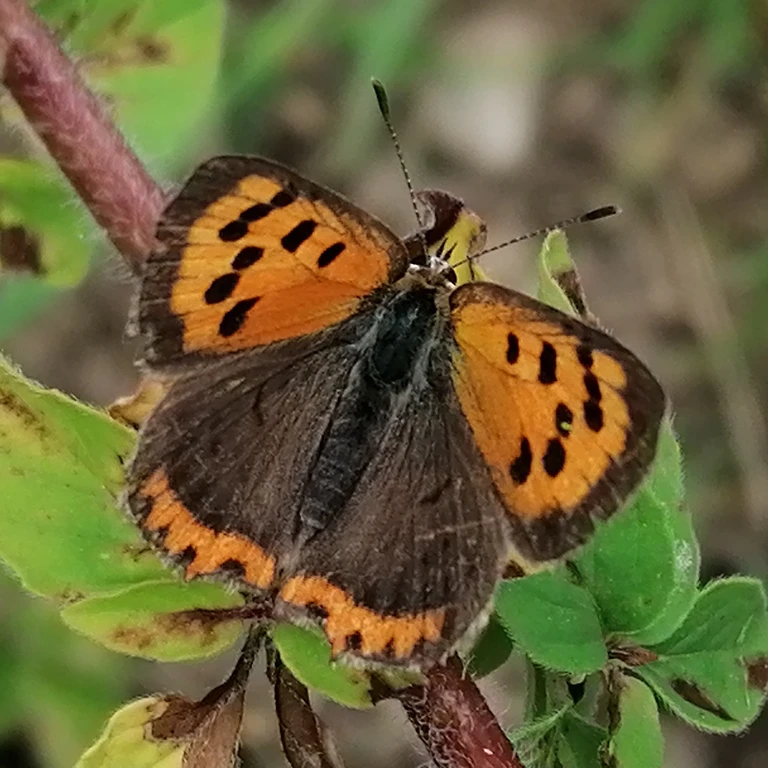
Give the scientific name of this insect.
Lycaena phlaeas
